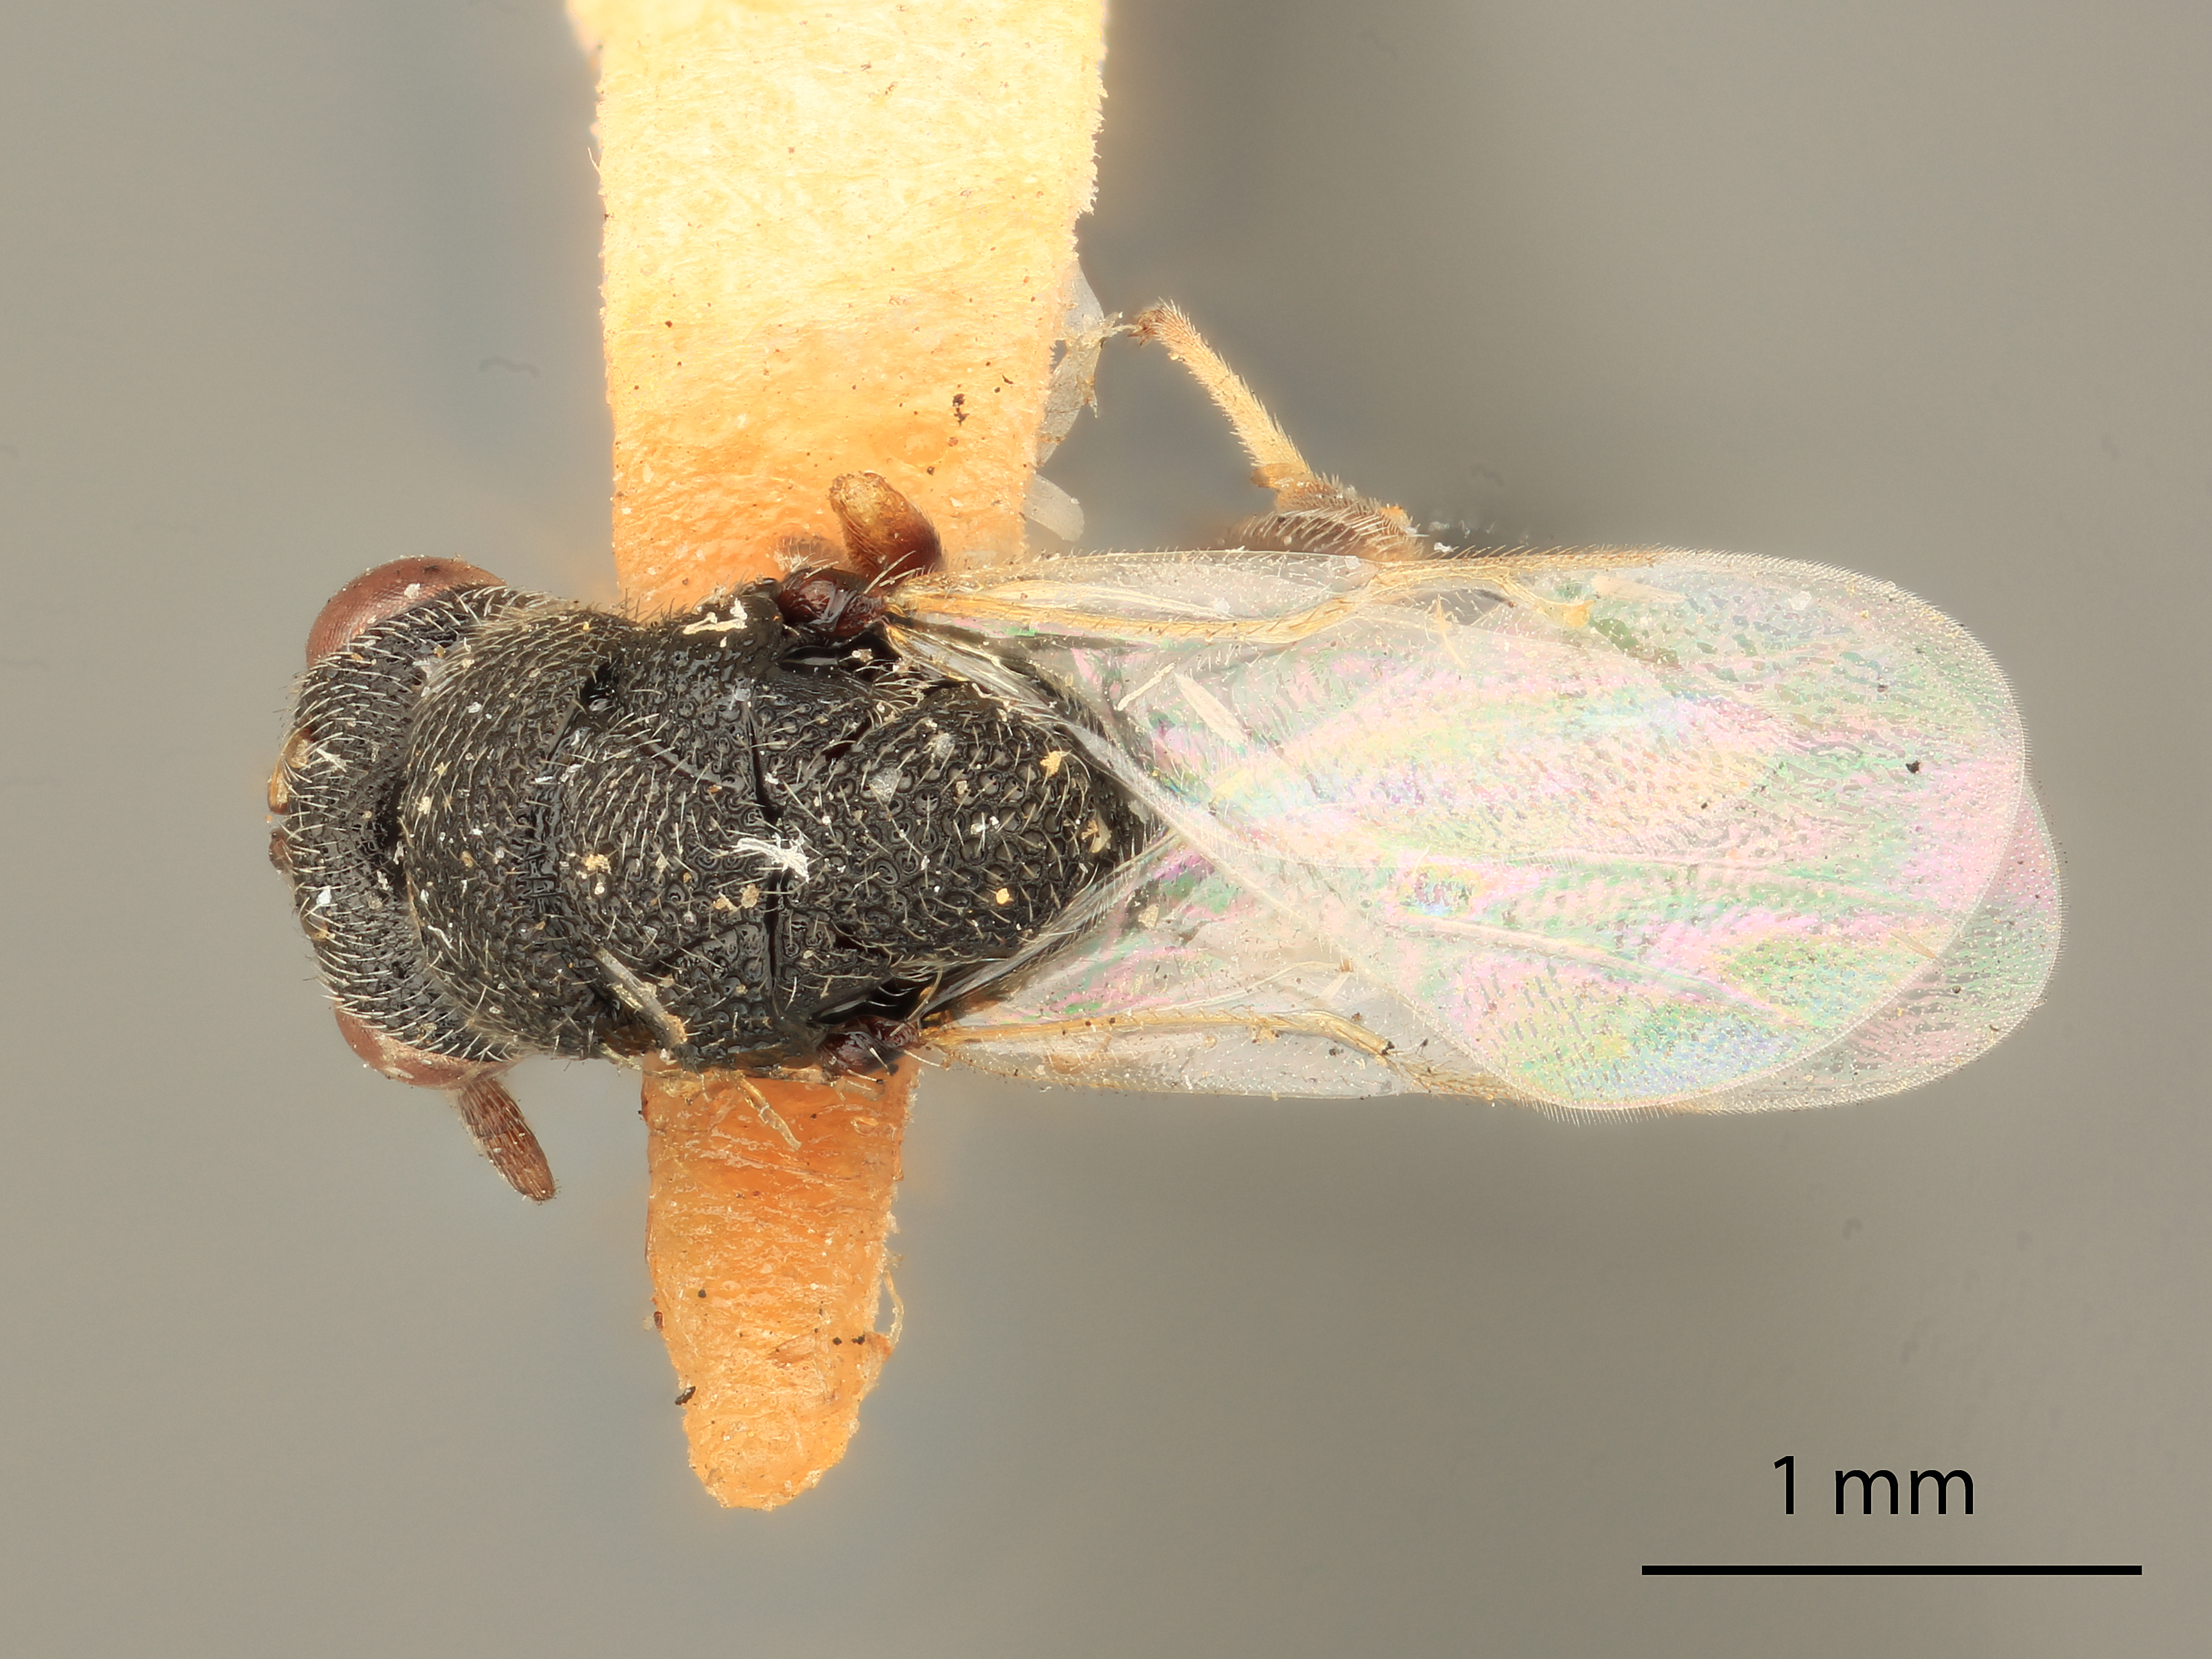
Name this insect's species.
Eurytoma pini
